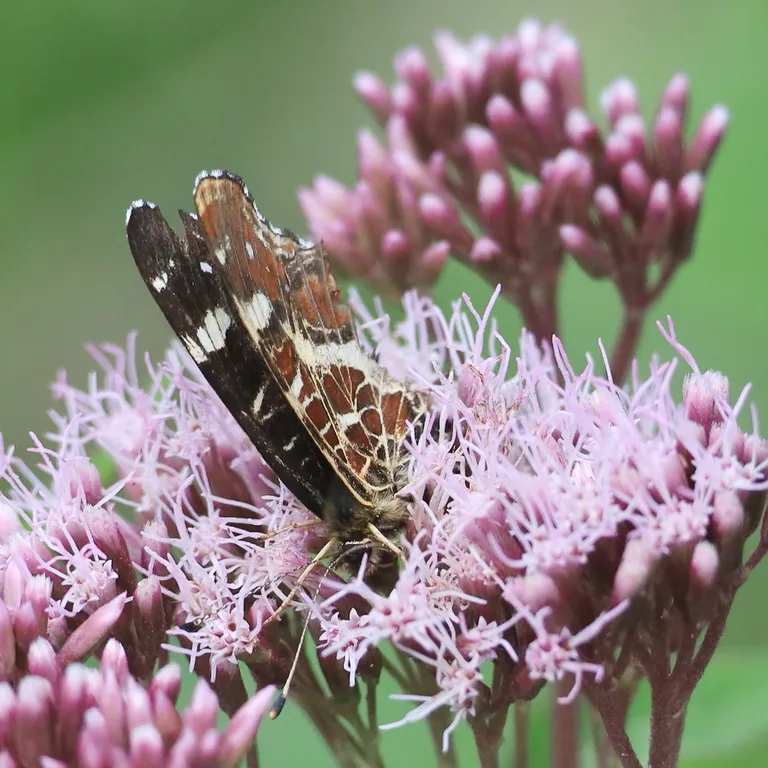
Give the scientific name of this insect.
Araschnia levana
